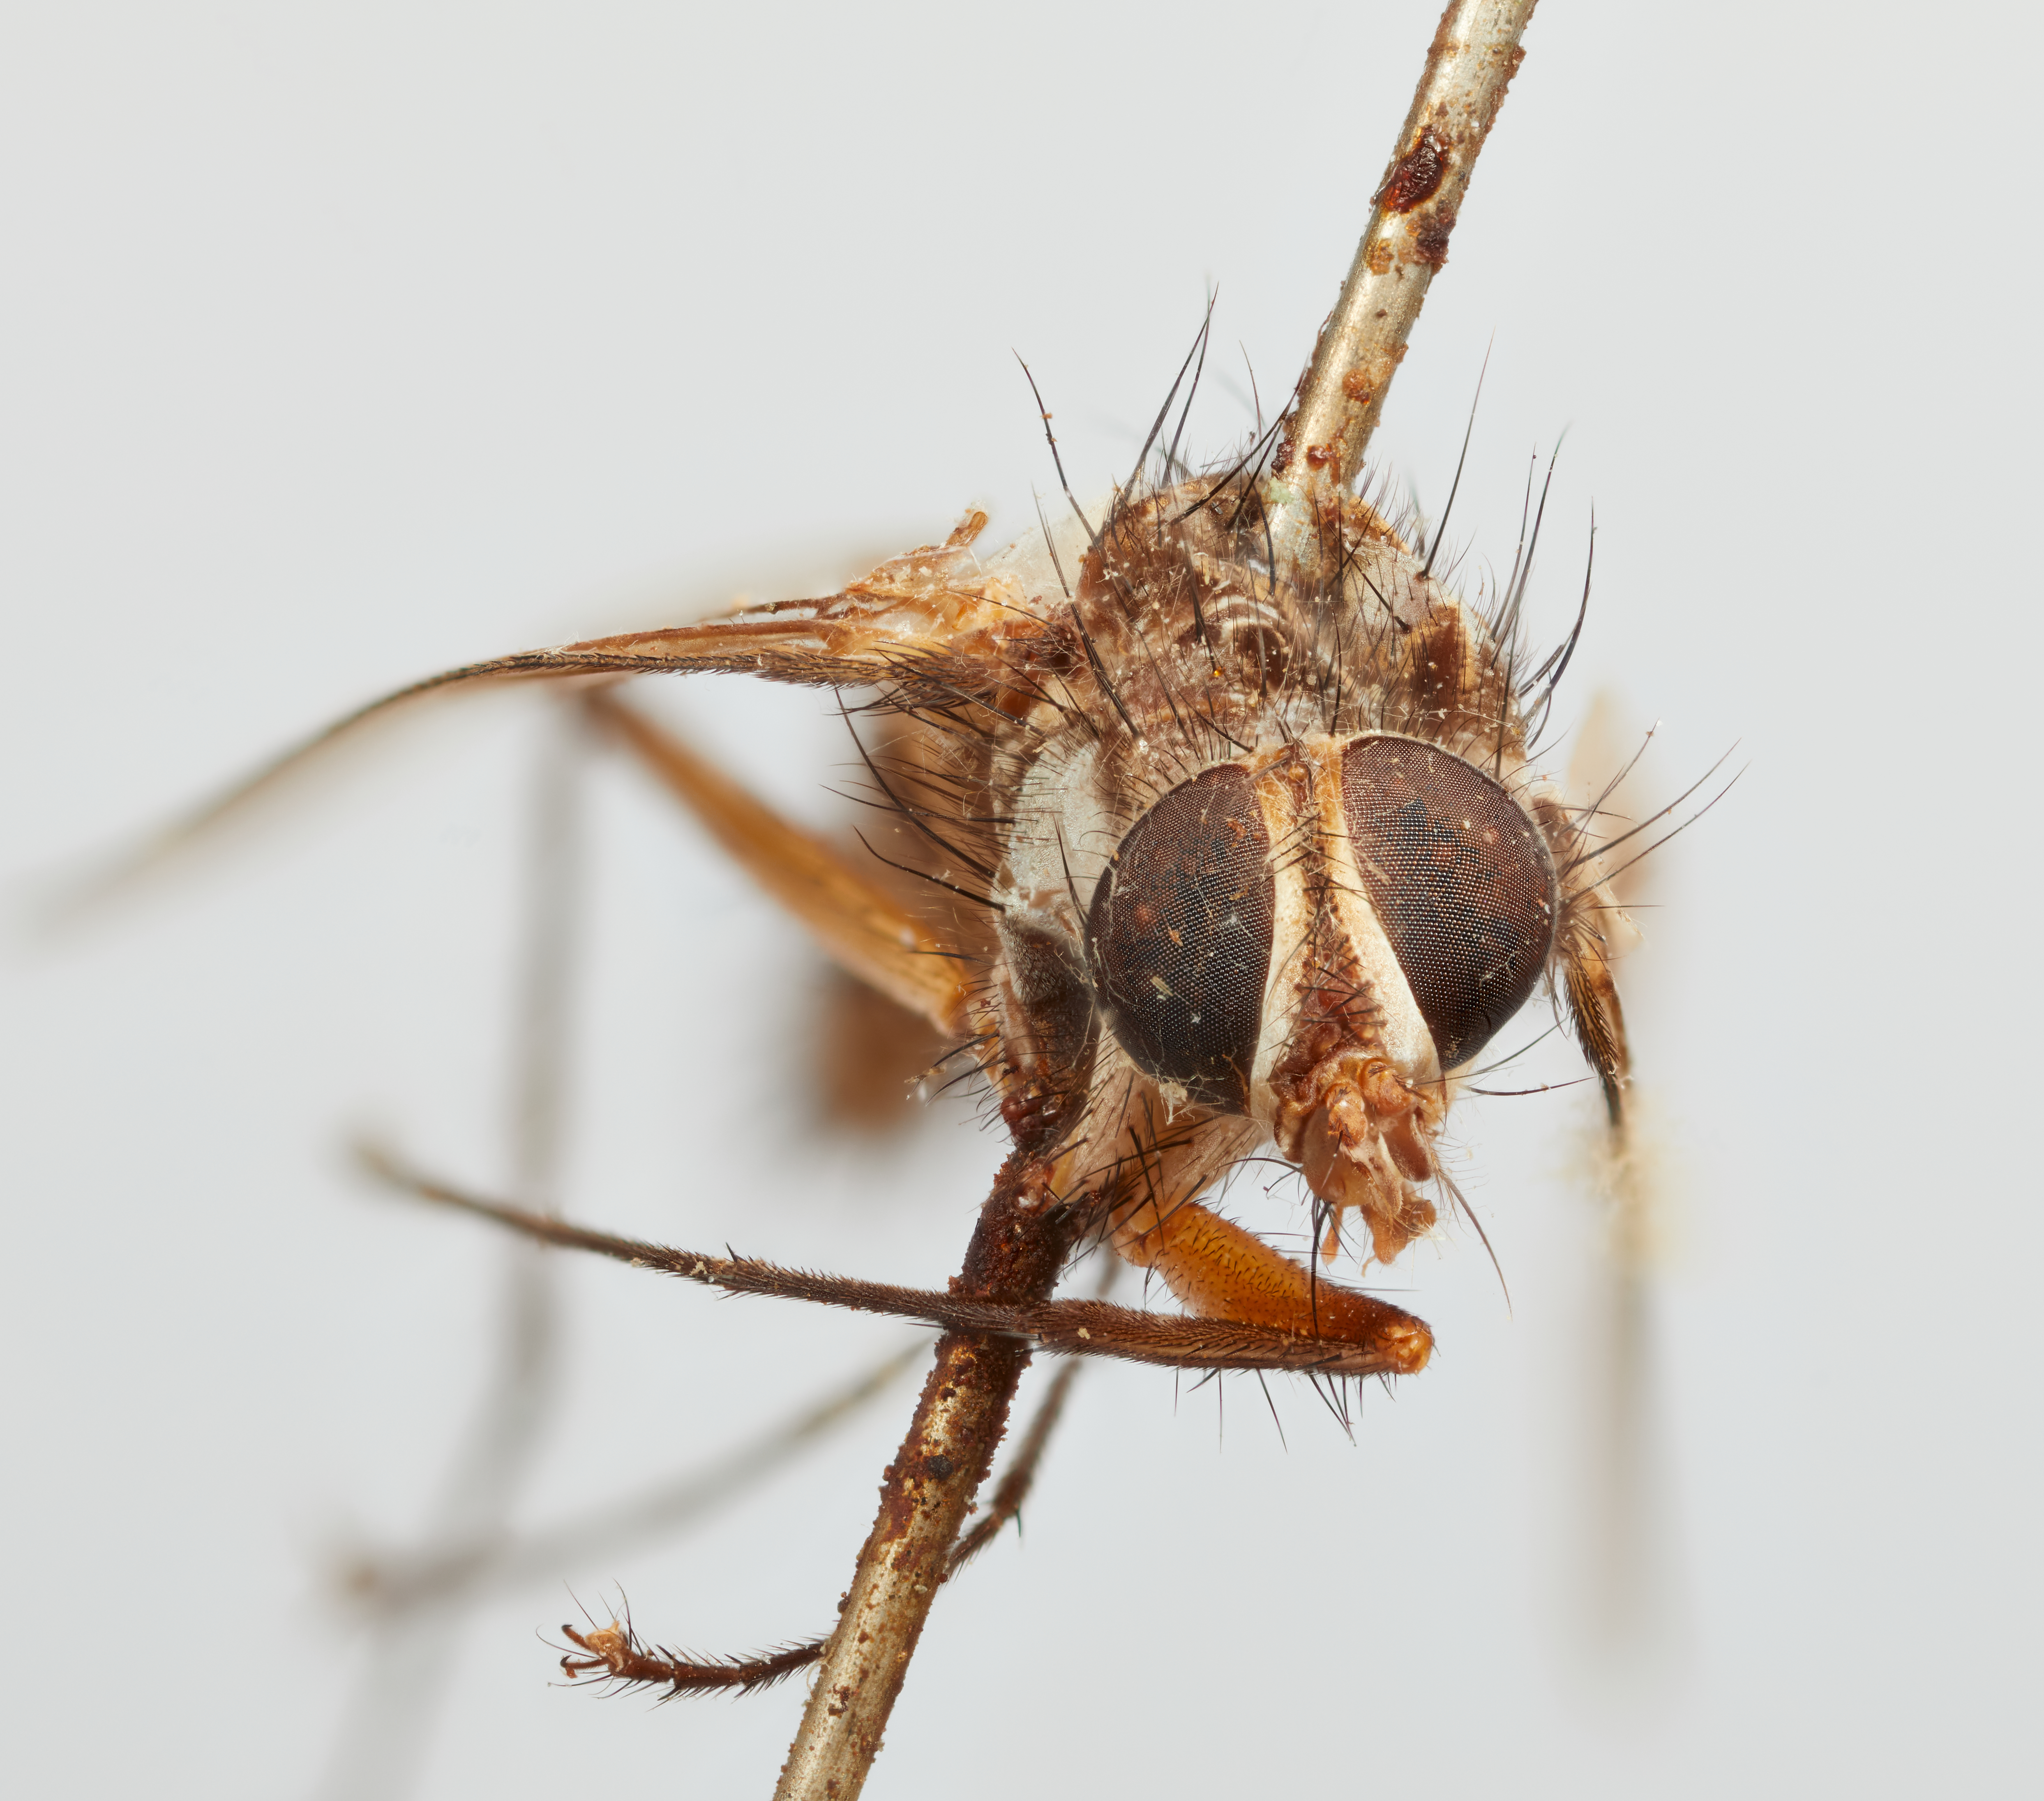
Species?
Urodexiomima uramyoides
